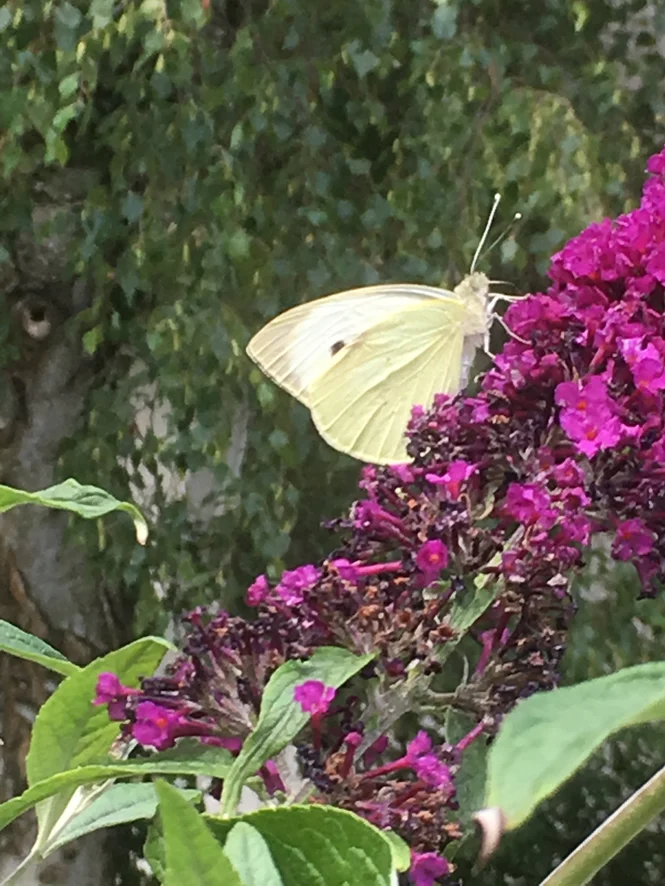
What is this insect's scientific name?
Pieris brassicae
